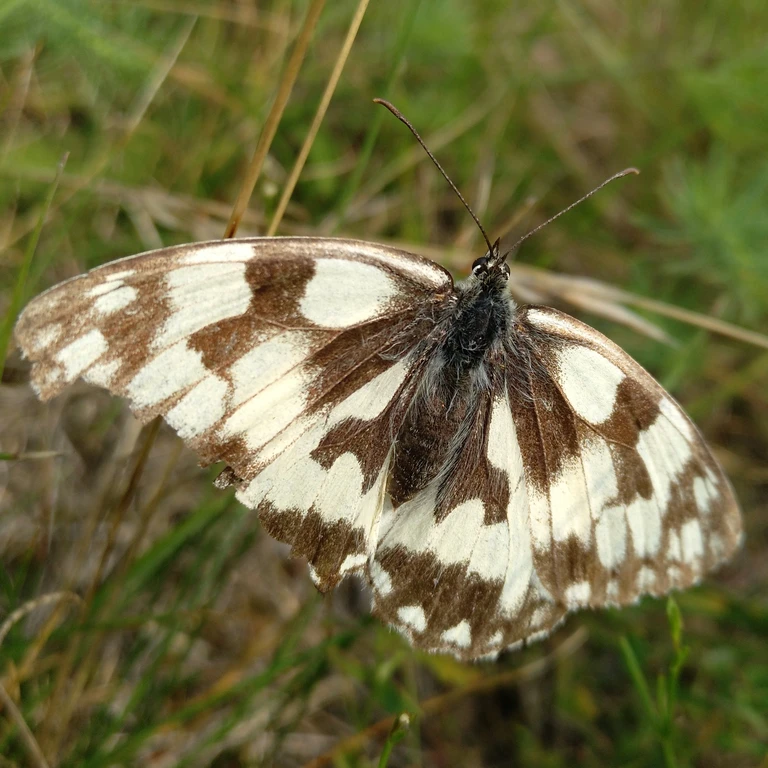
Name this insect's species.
Melanargia galathea
